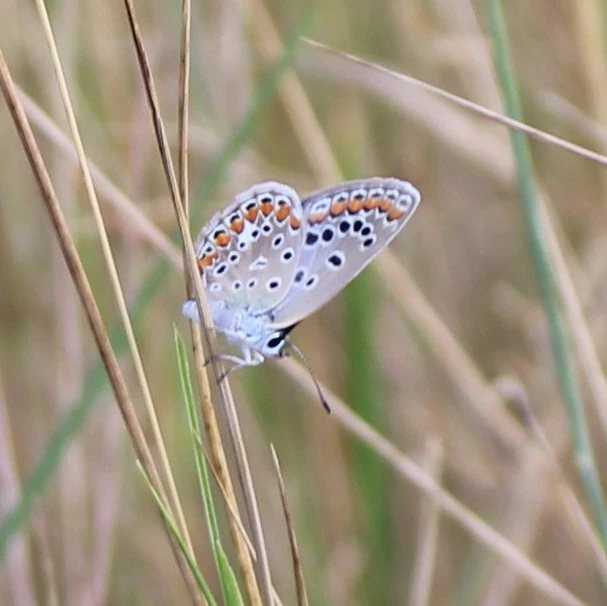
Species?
Polyommatus icarus
